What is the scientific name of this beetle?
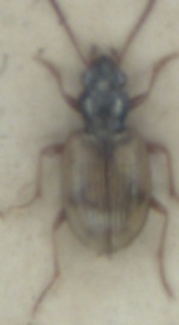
Bembidion pallidipenne
